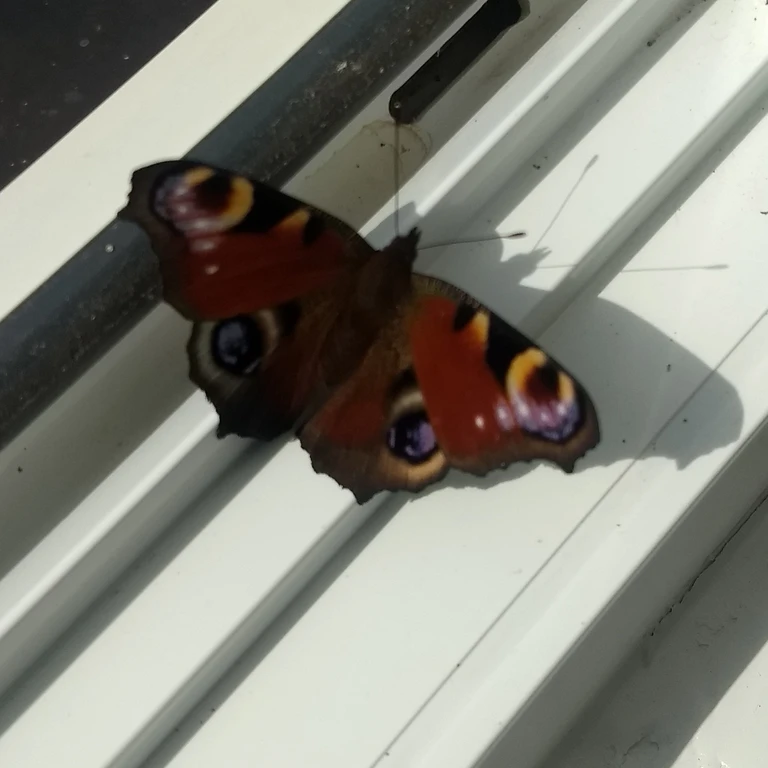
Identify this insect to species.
Aglais io
